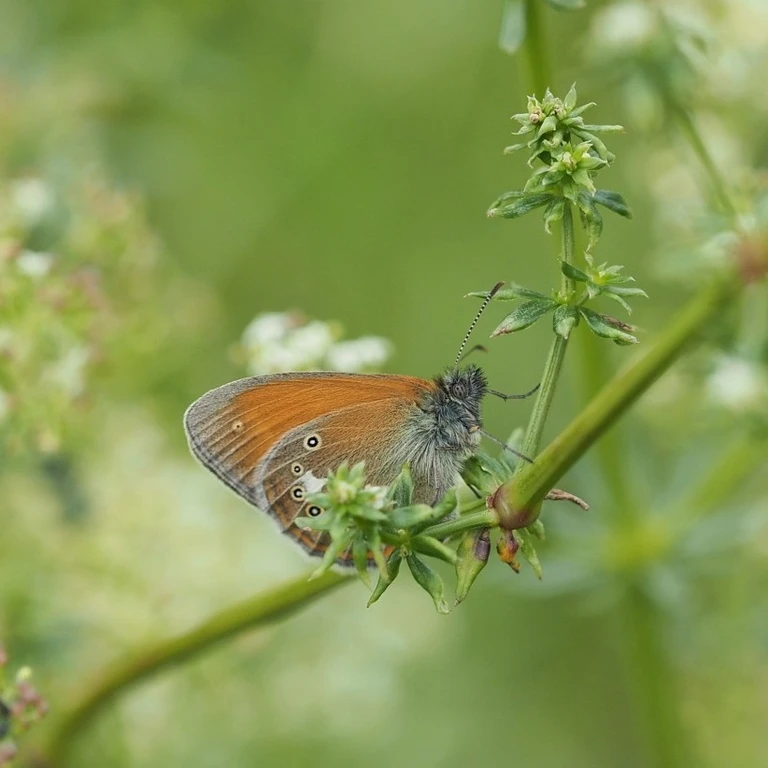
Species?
Coenonympha glycerion (also Coenonympha iphis)
